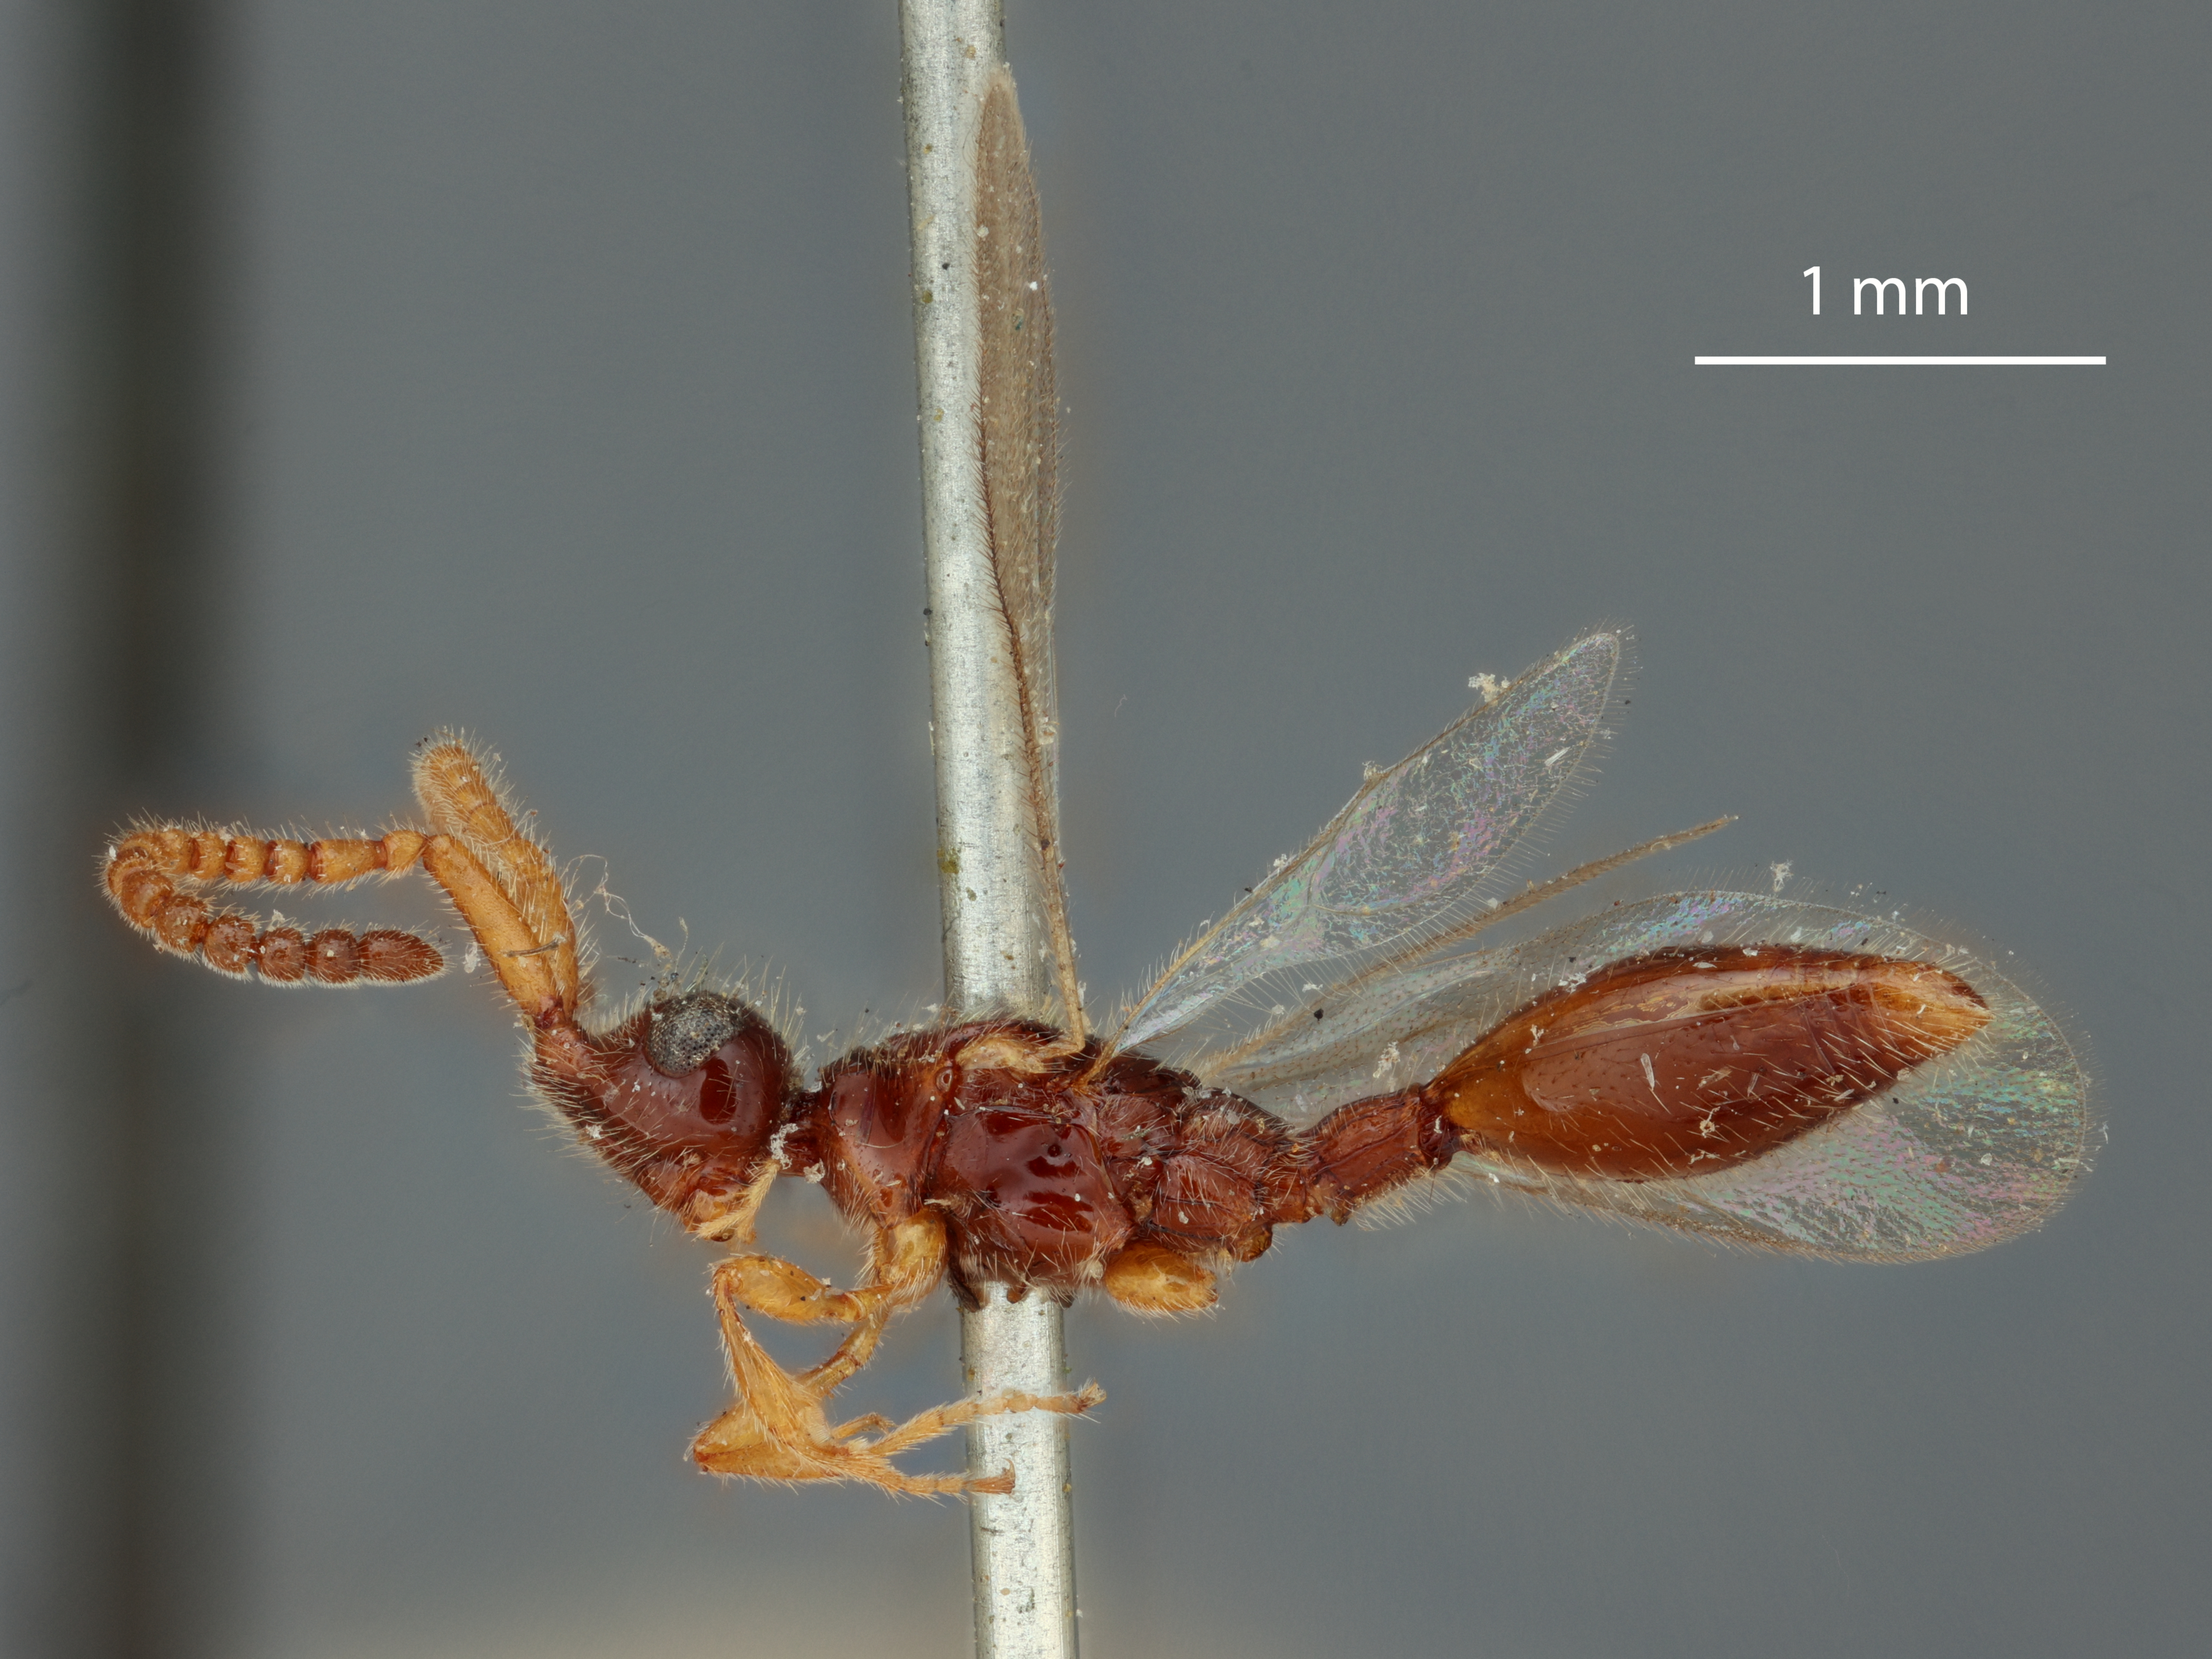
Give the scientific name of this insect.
Belyta frontalis
